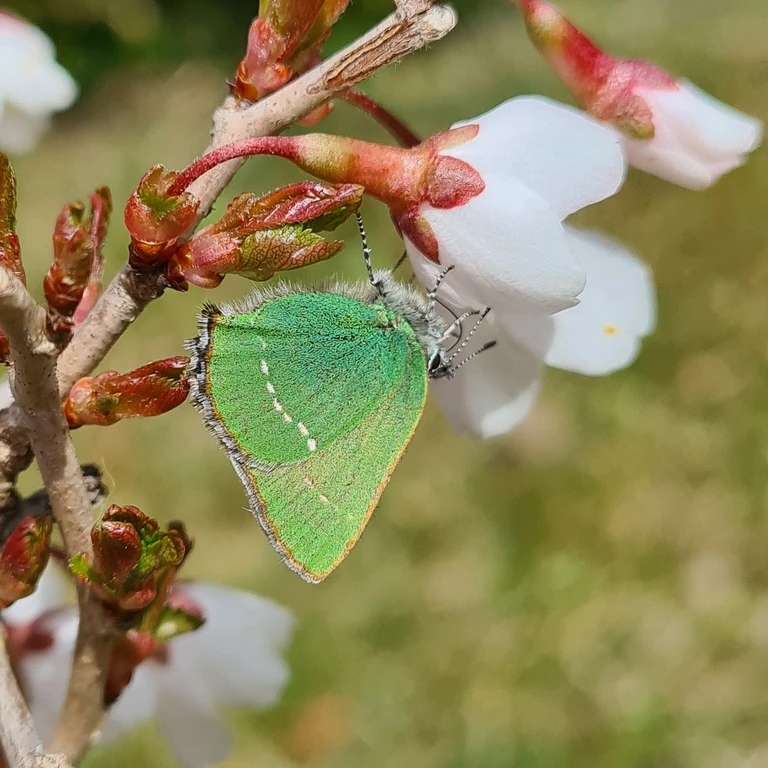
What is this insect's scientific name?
Callophrys rubi
